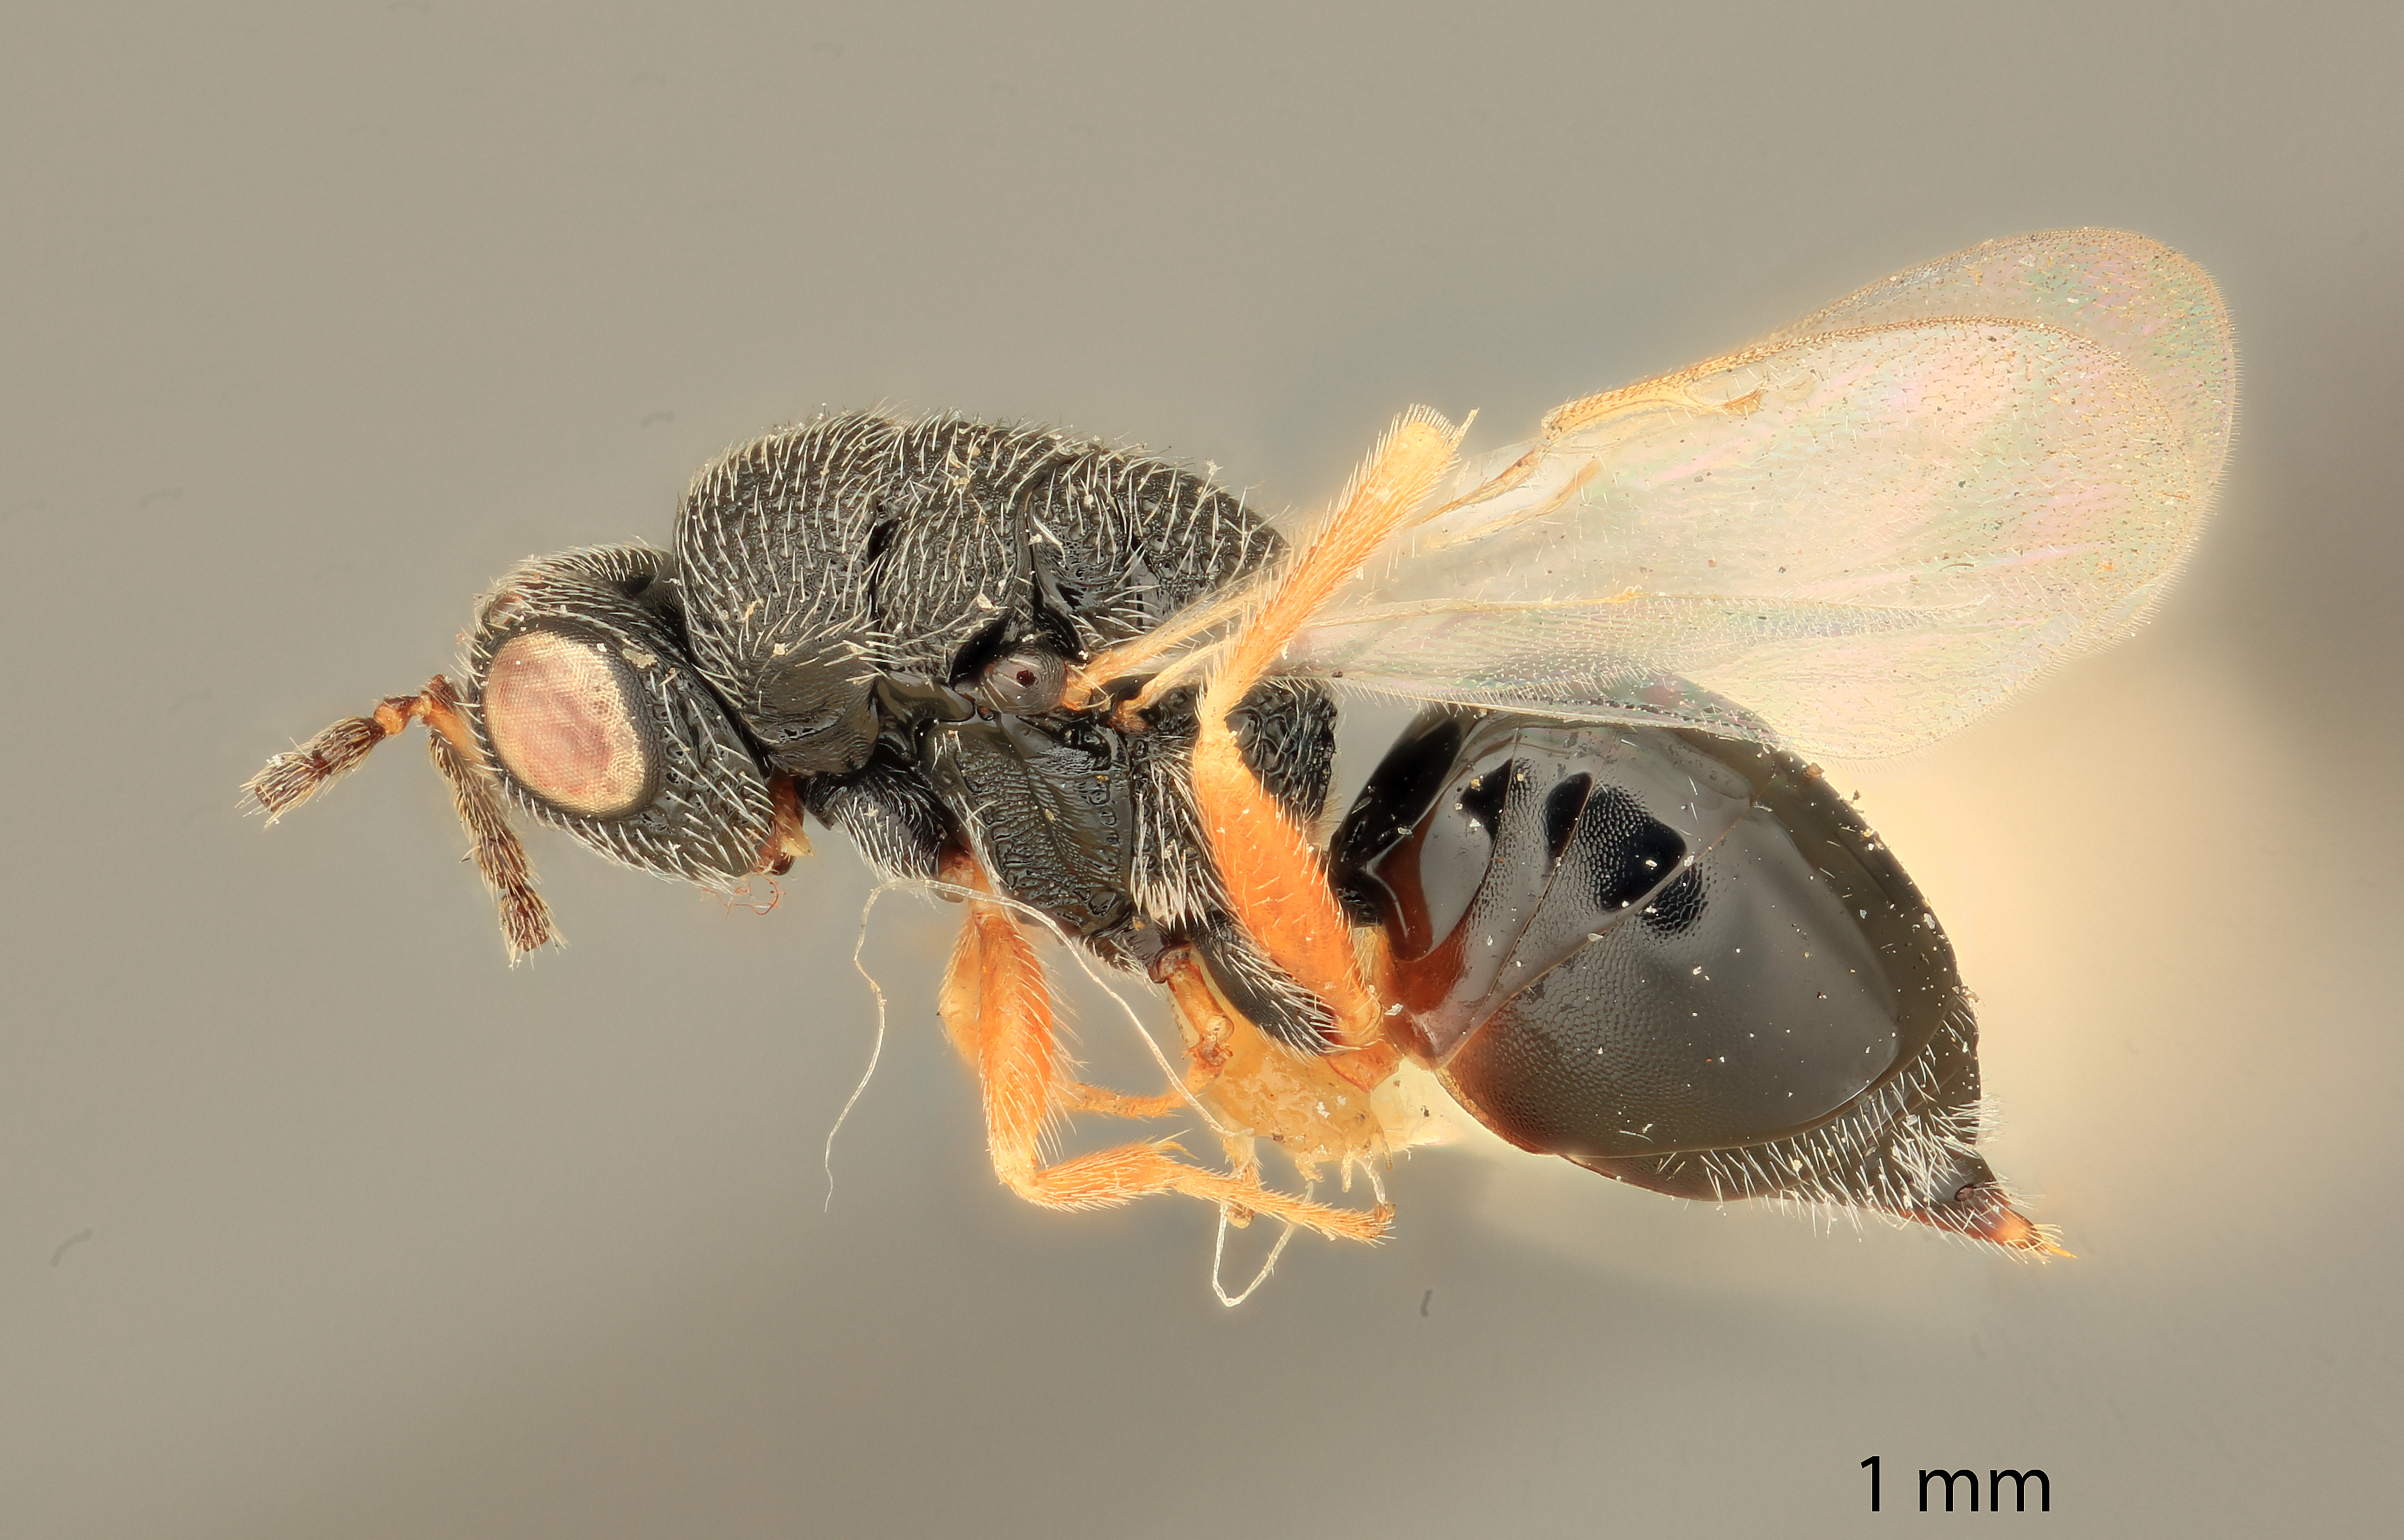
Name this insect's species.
Eurytoma obtusa
